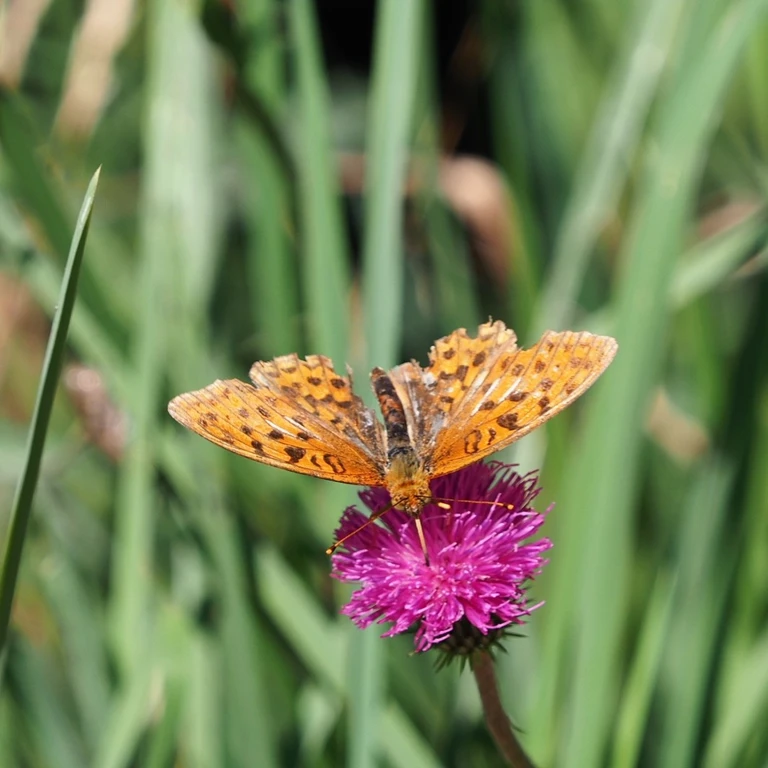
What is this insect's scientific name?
Fabriciana adippe
